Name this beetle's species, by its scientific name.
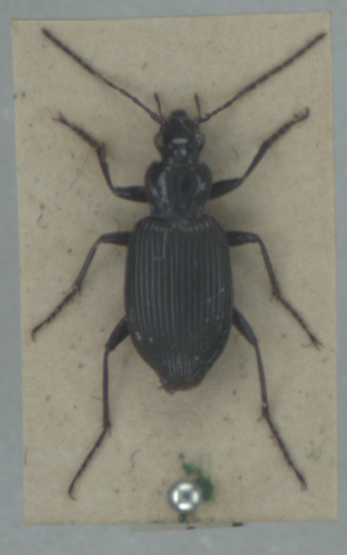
Platynus assimilis
